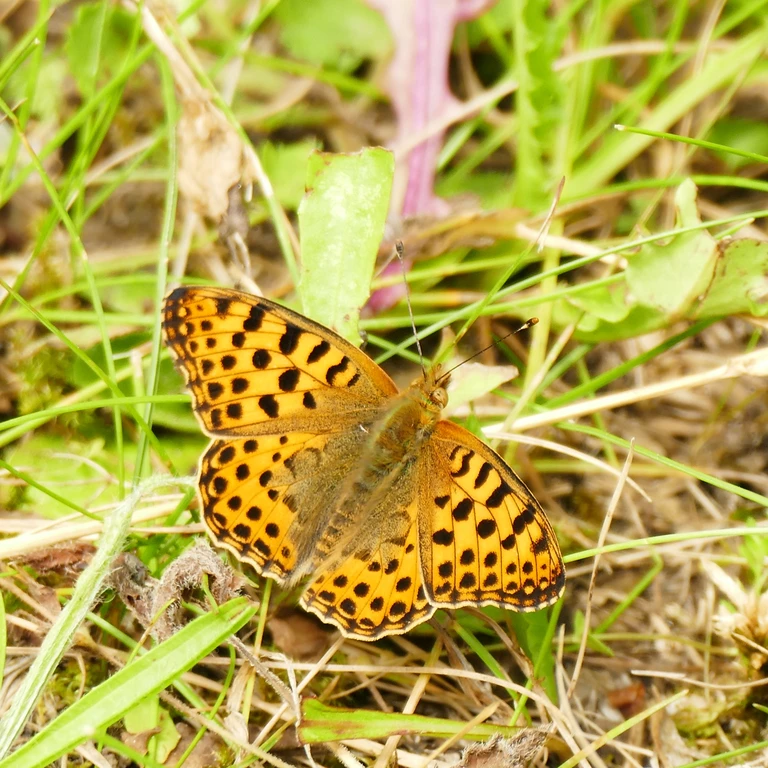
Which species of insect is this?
Issoria lathonia
